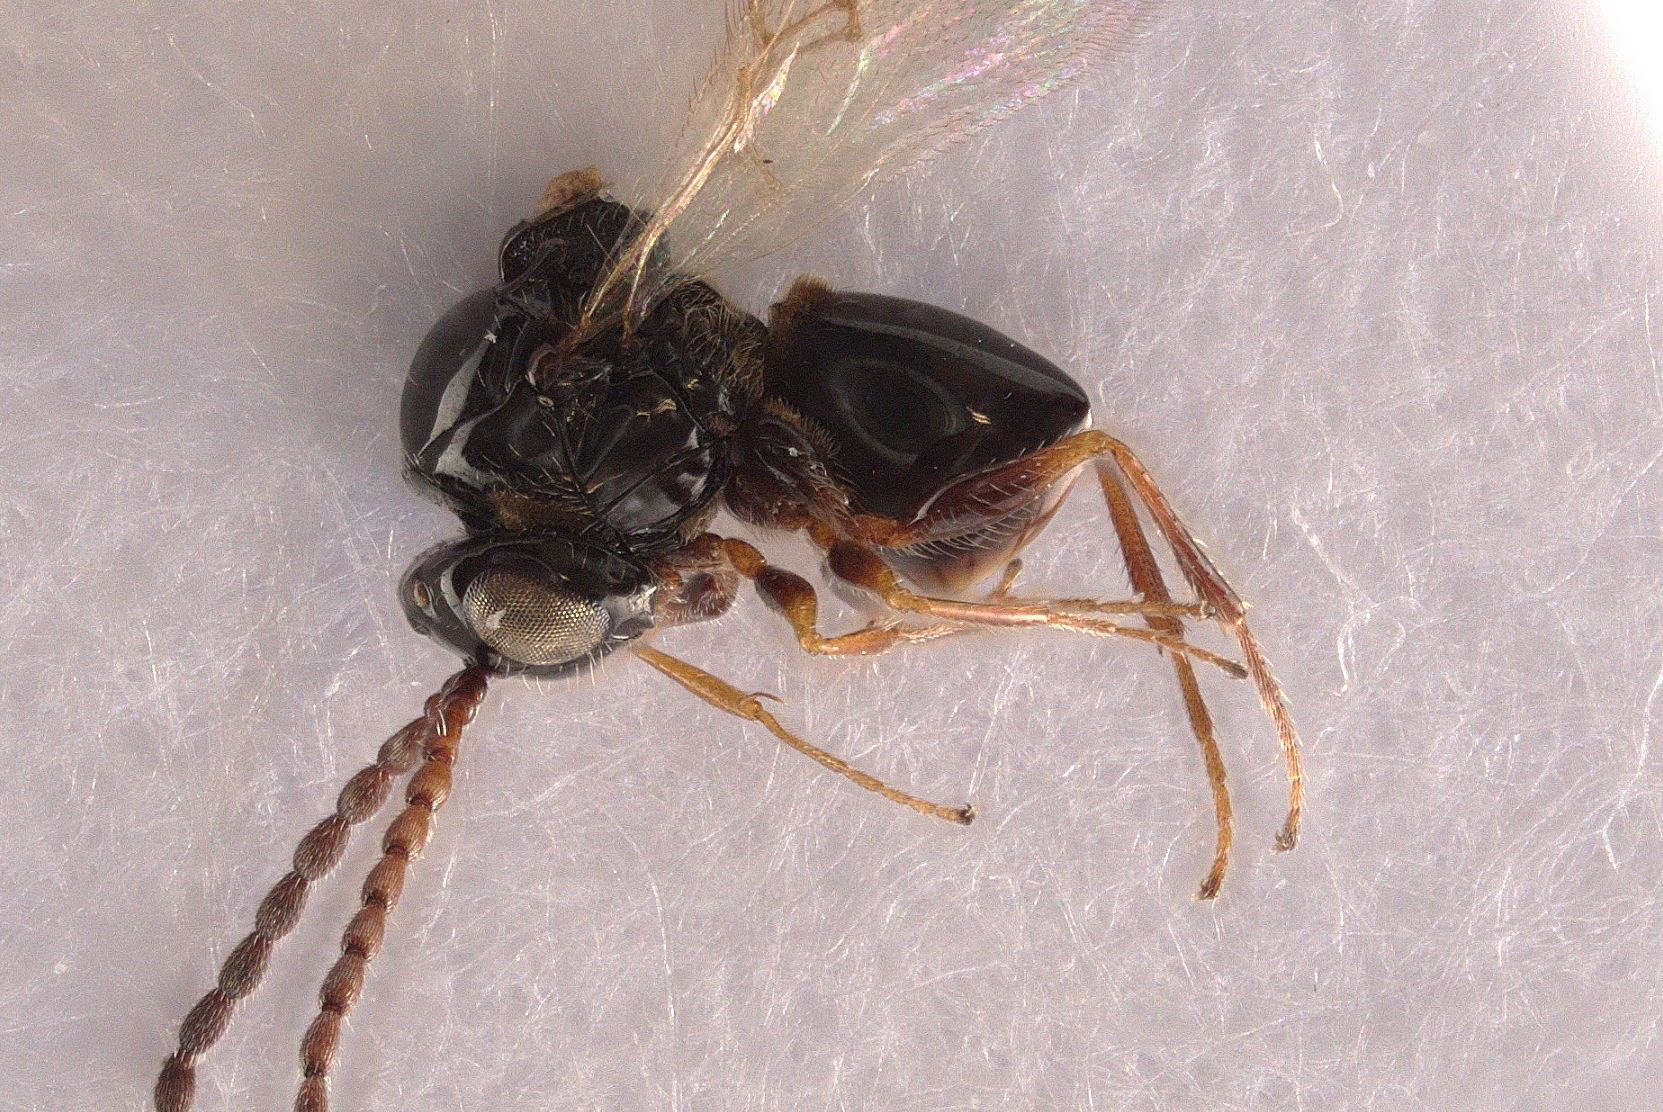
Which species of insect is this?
Zaeucoila robusta
